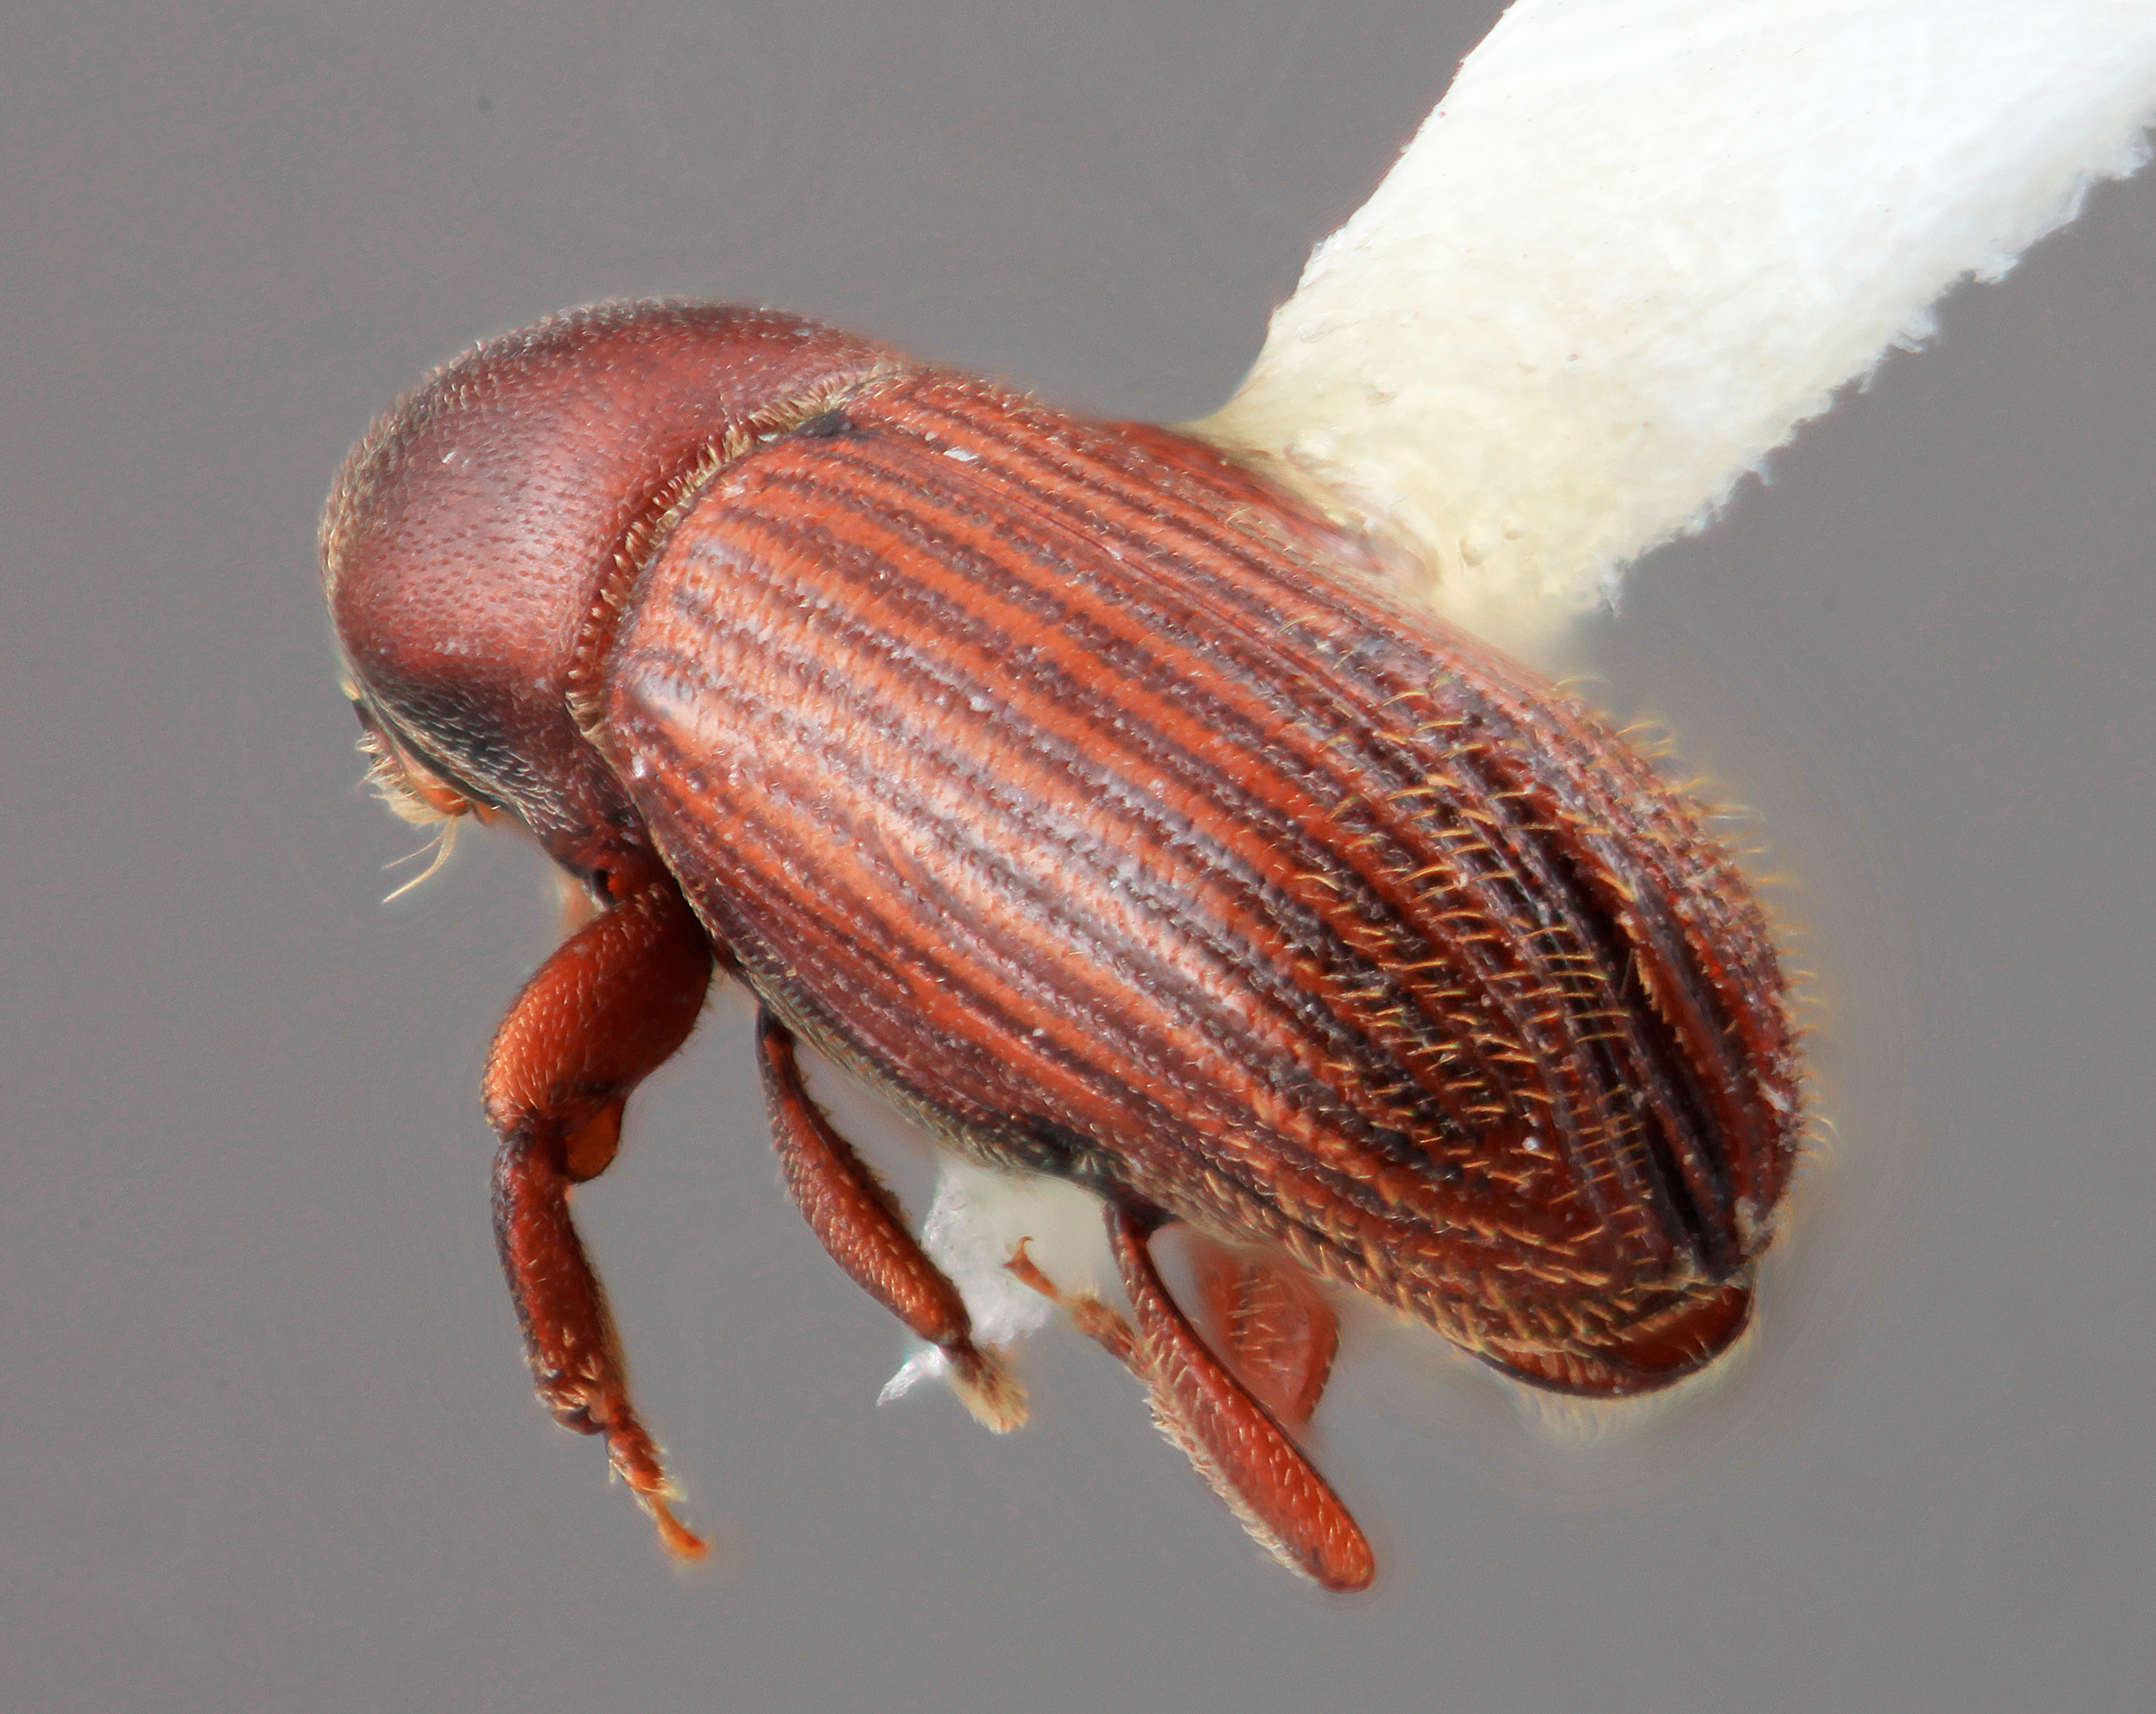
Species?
Cnesinus fulgens (also Xyleborus fulgens)
